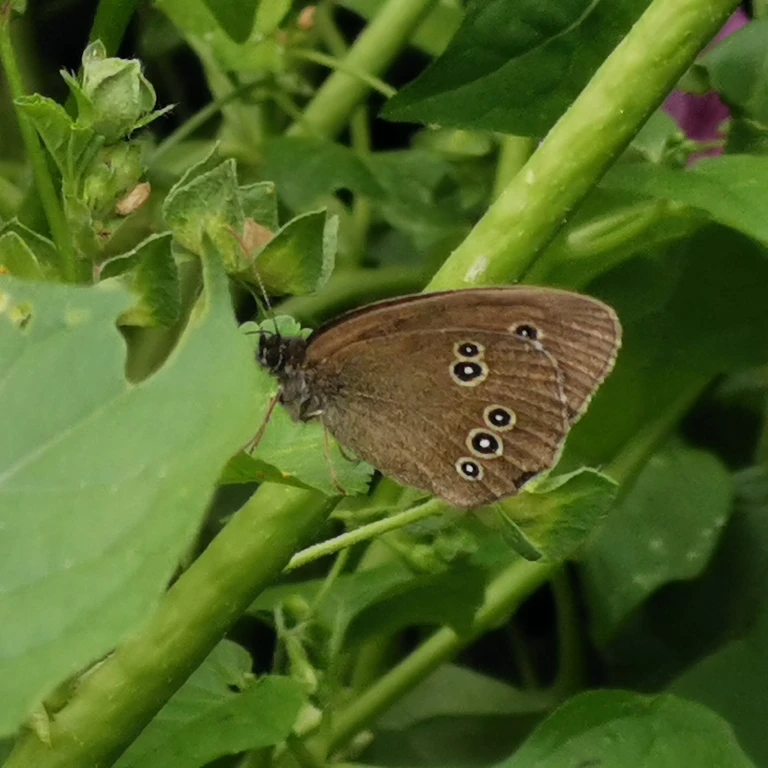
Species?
Aphantopus hyperantus
